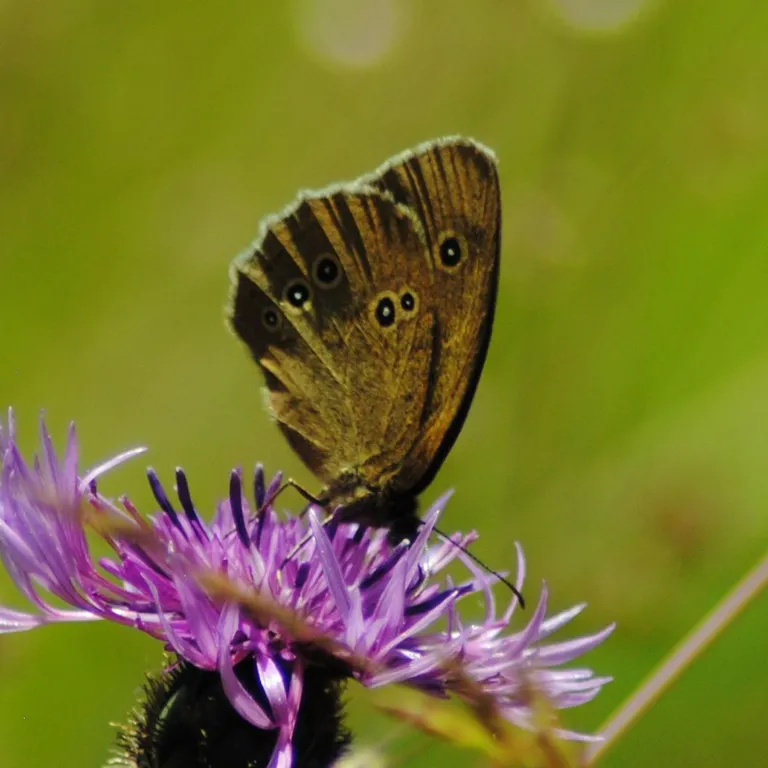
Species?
Aphantopus hyperantus
